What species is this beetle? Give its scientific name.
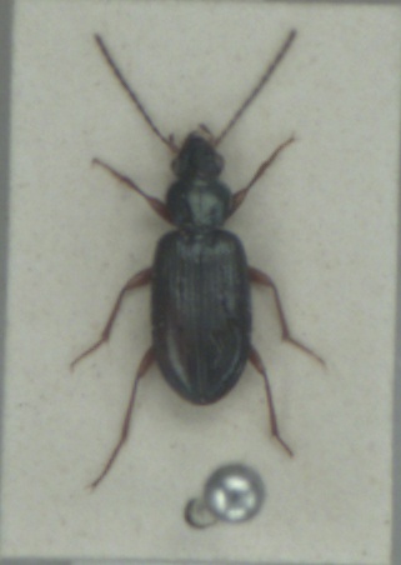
Bembidion decorum
